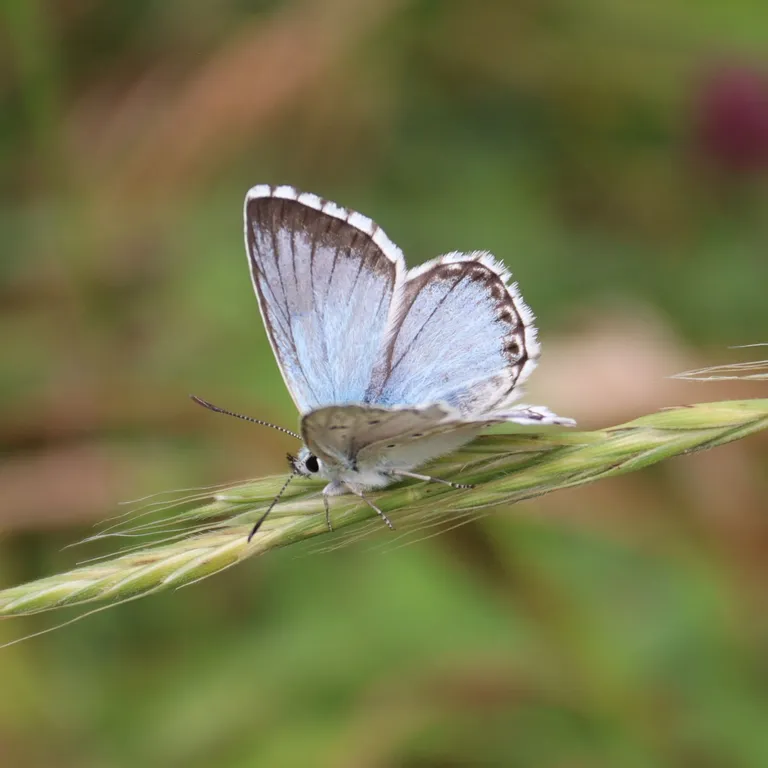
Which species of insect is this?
Lysandra coridon
